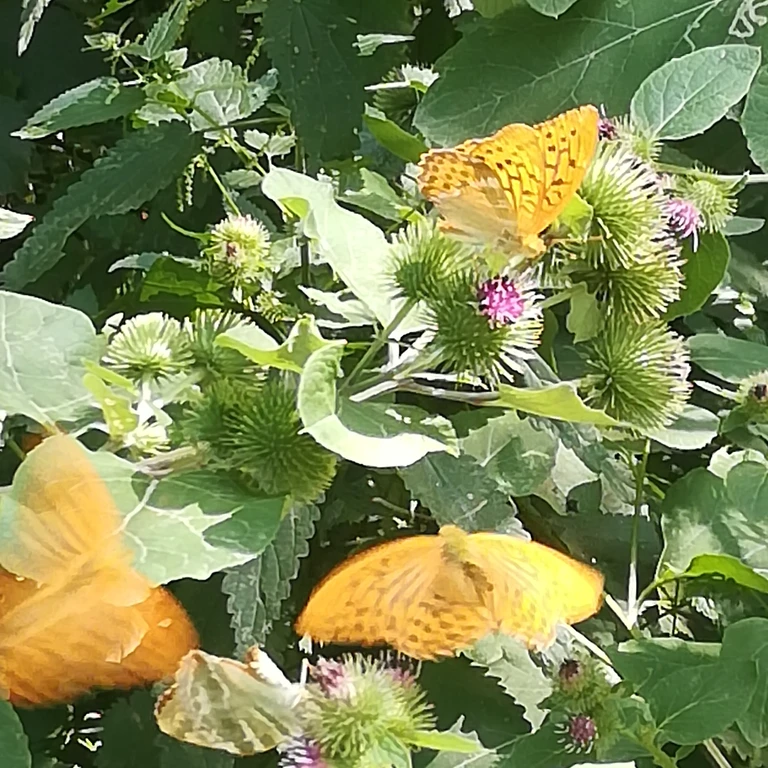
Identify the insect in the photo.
Argynnis paphia
